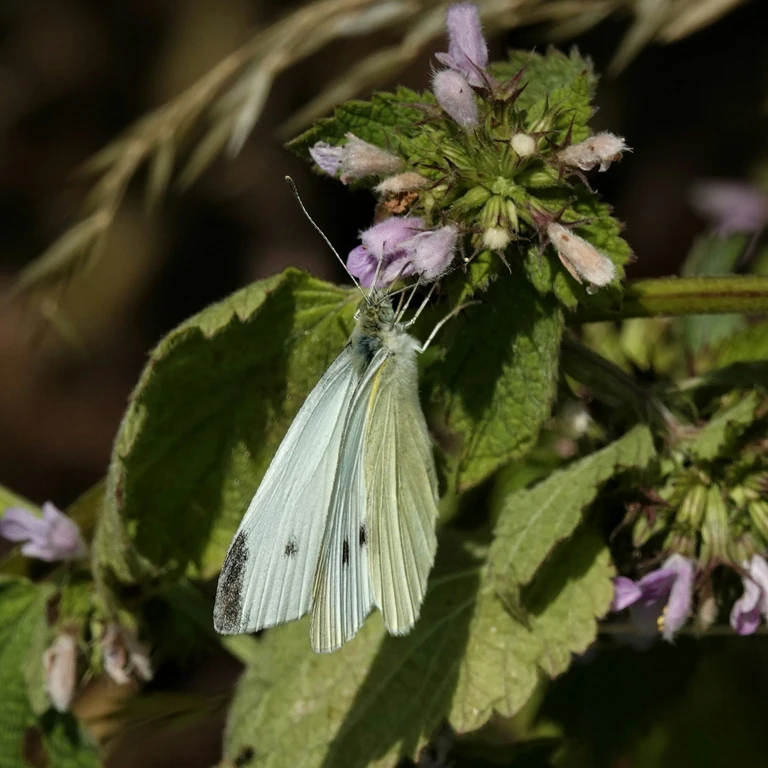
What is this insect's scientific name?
Pieris rapae
